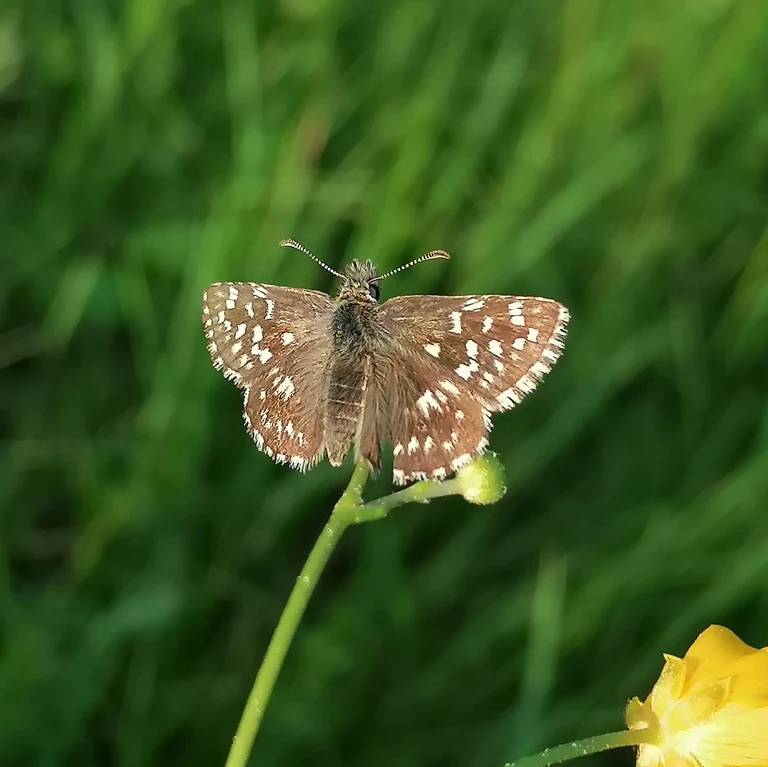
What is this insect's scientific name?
Pyrgus malvae
